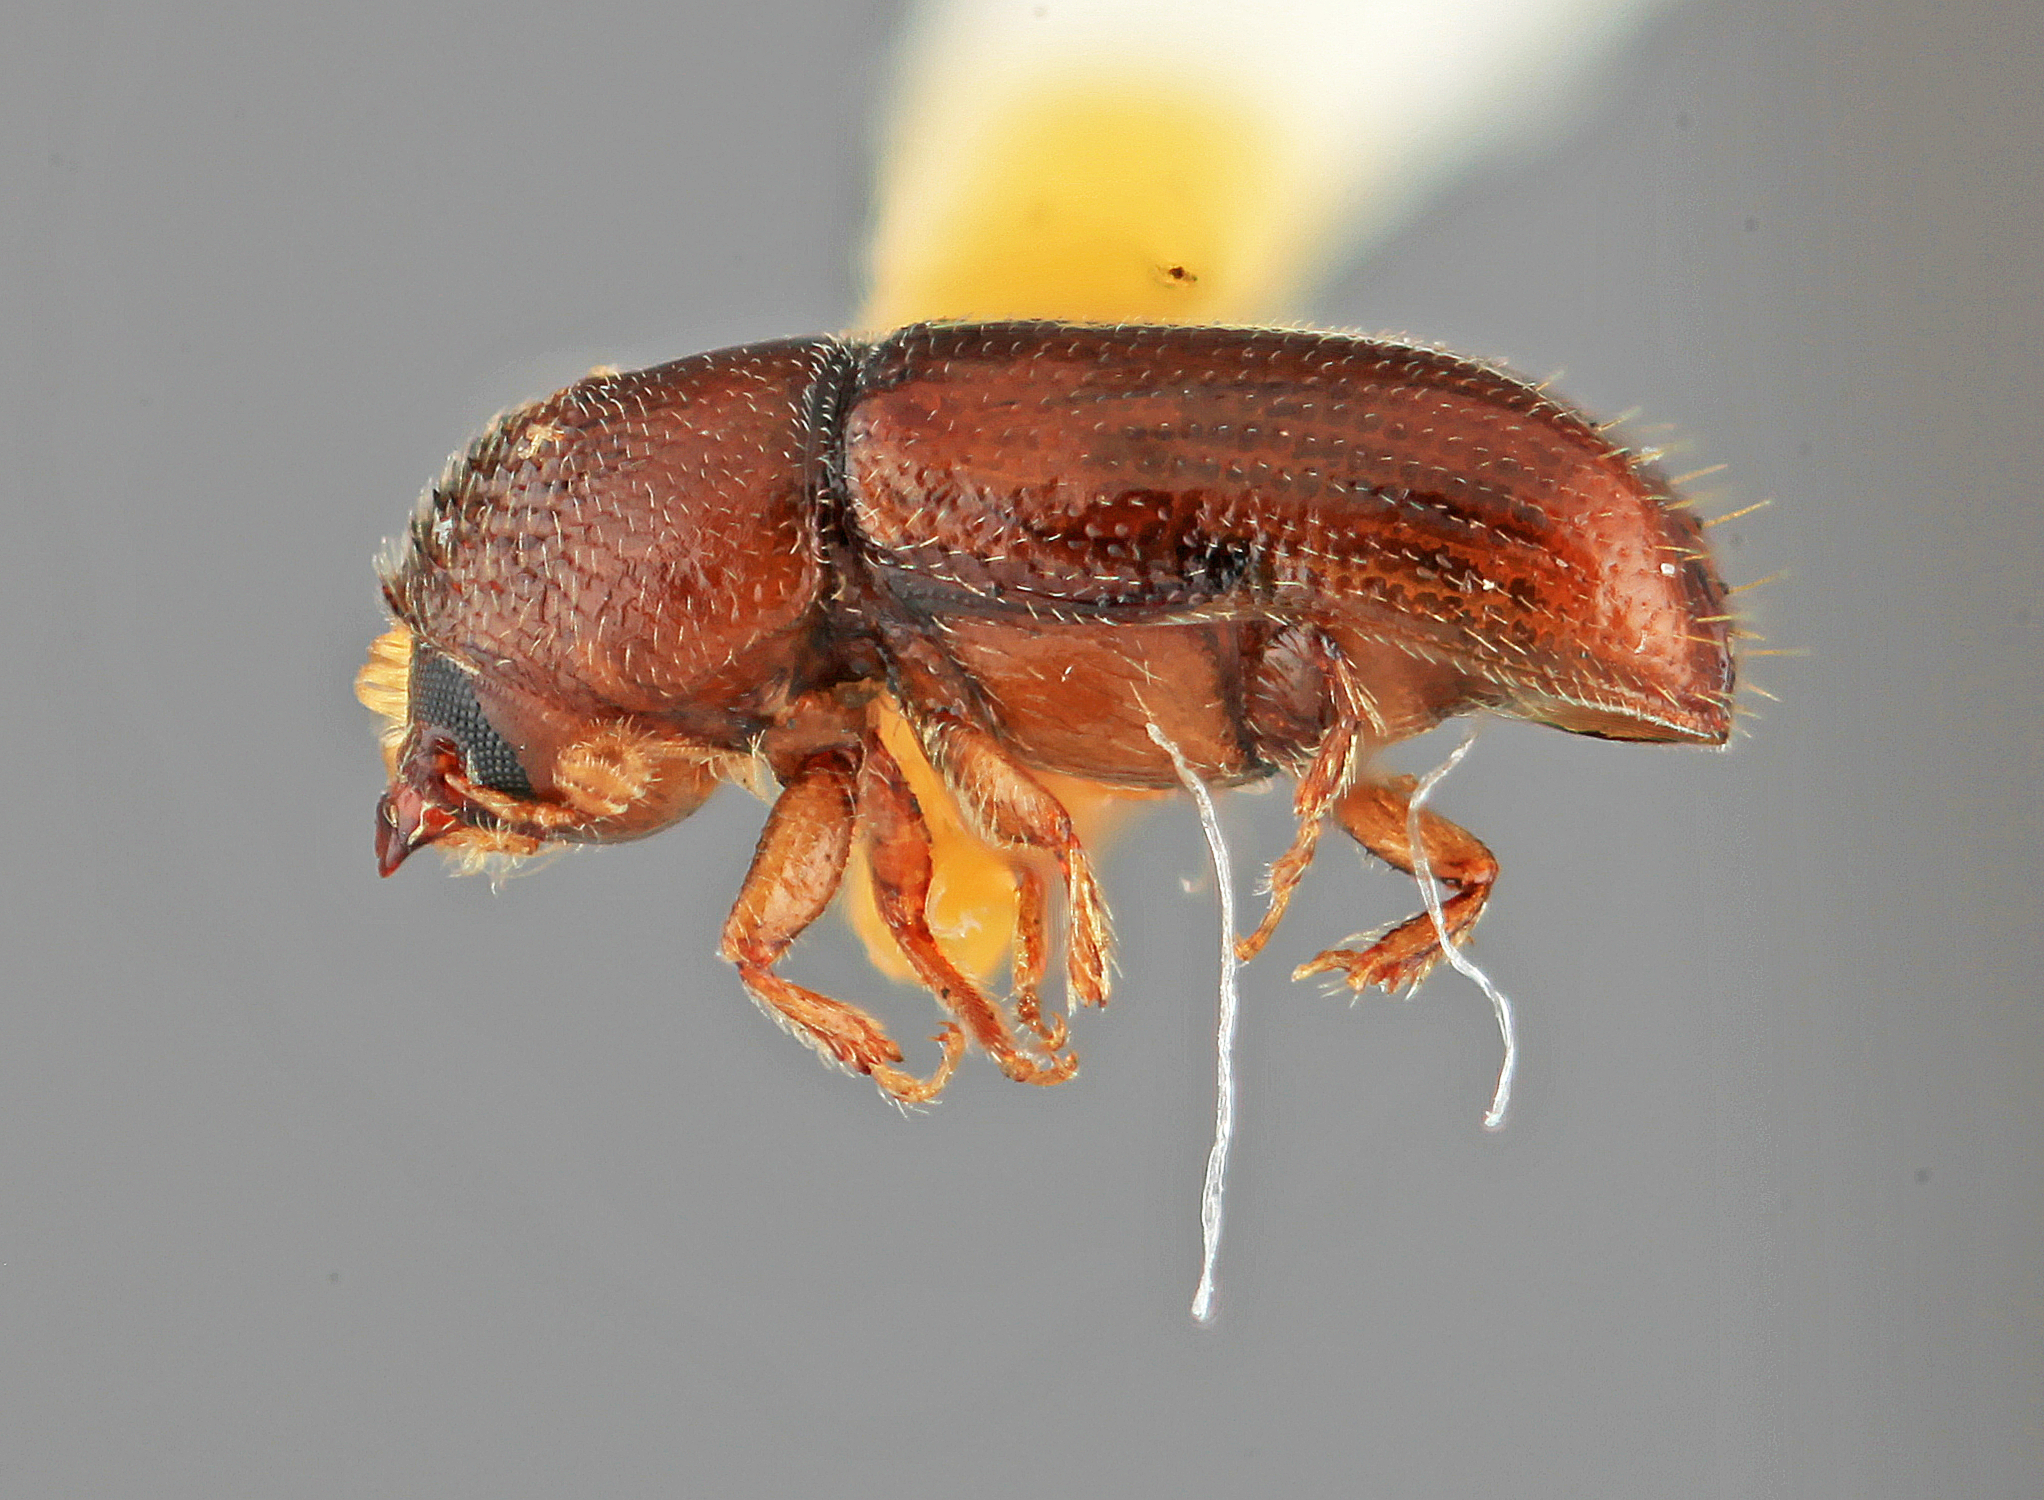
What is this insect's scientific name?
Pityophthorus thatcheri
